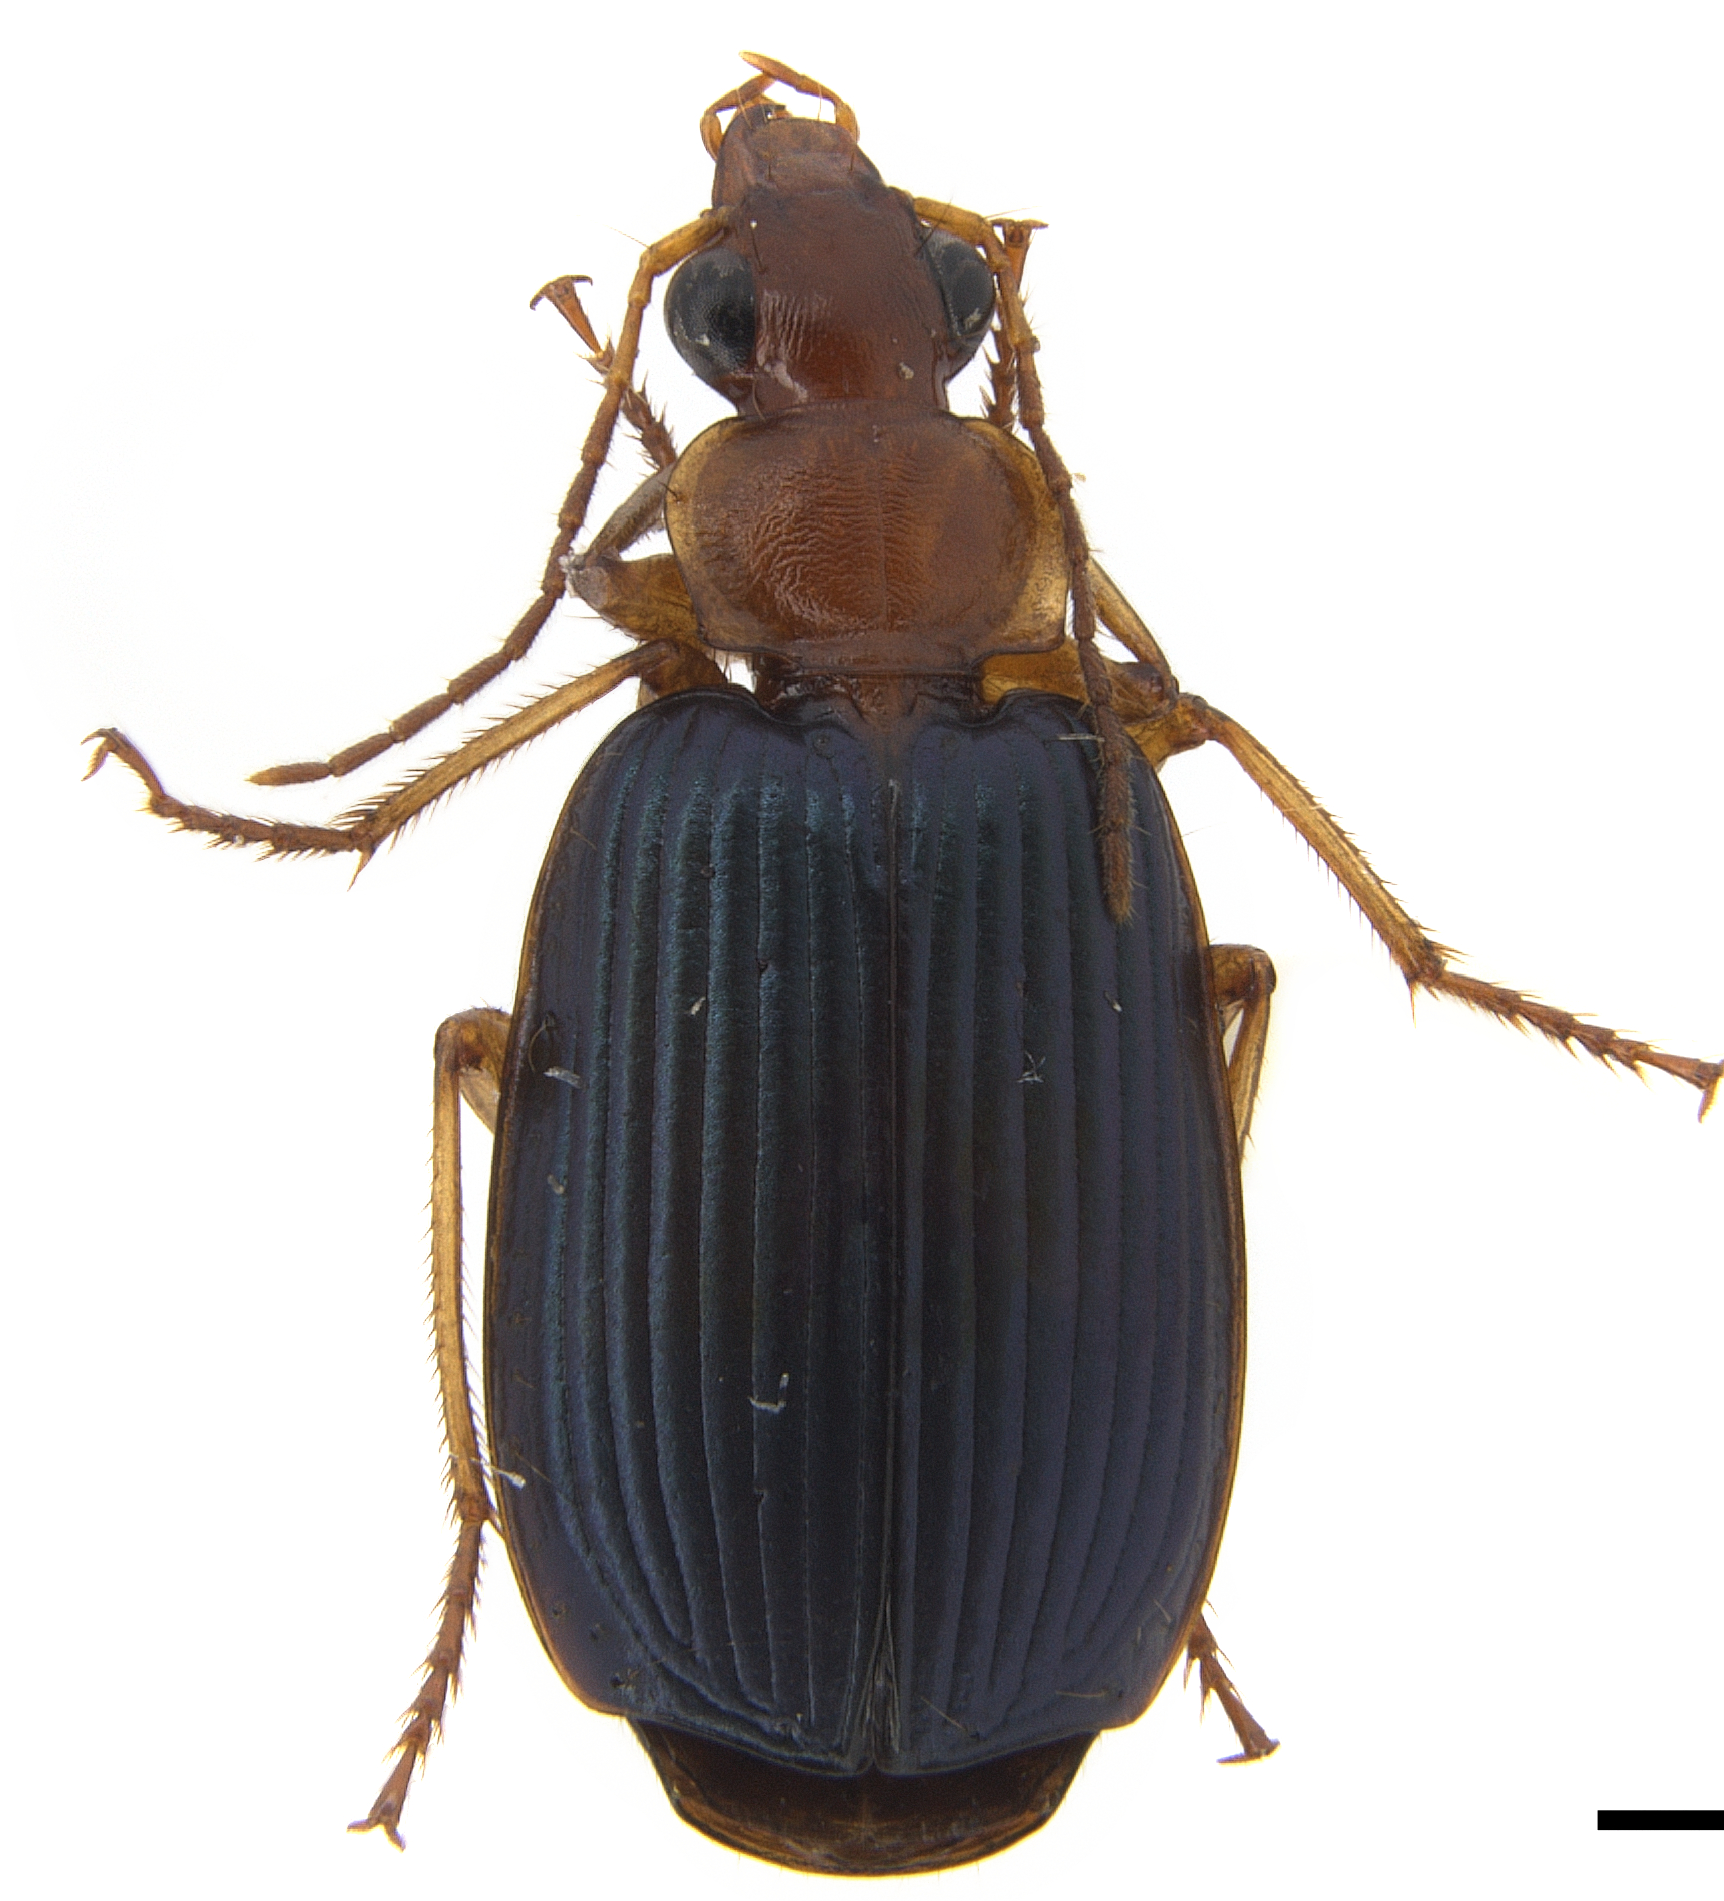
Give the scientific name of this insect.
Lebia subdola
